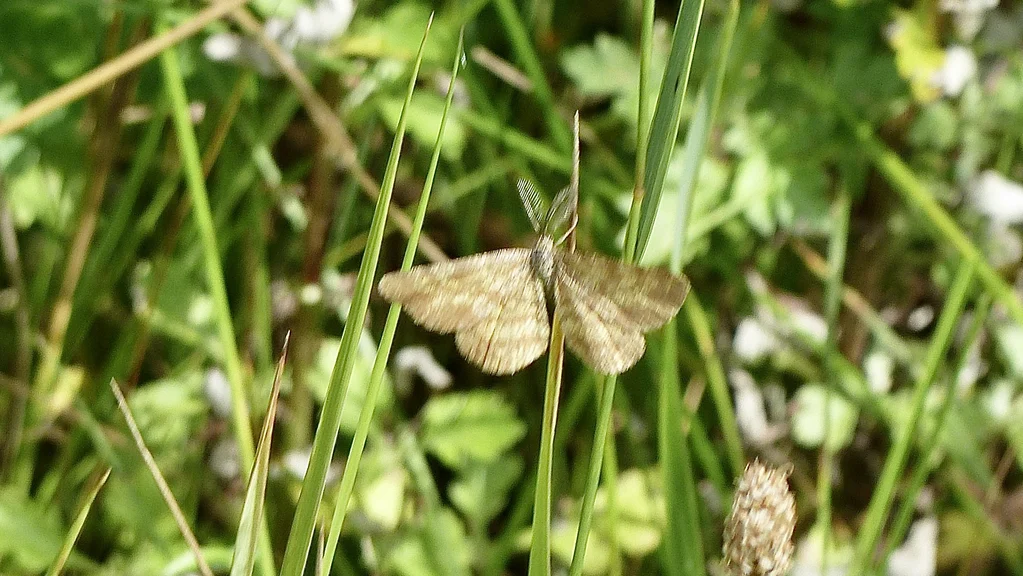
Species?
Ematurga atomaria
